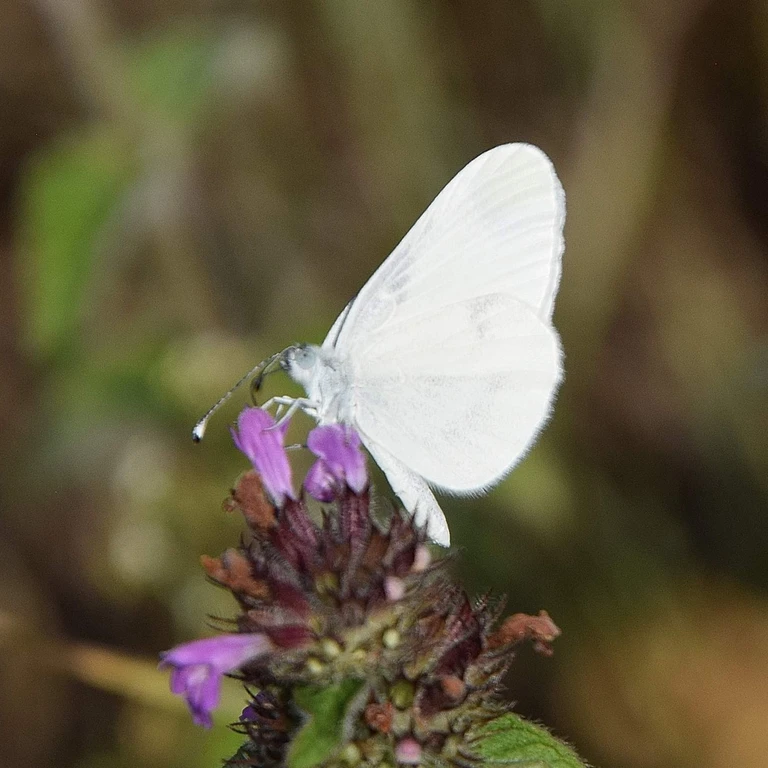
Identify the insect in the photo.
Leptidea sinapis/juvernica
